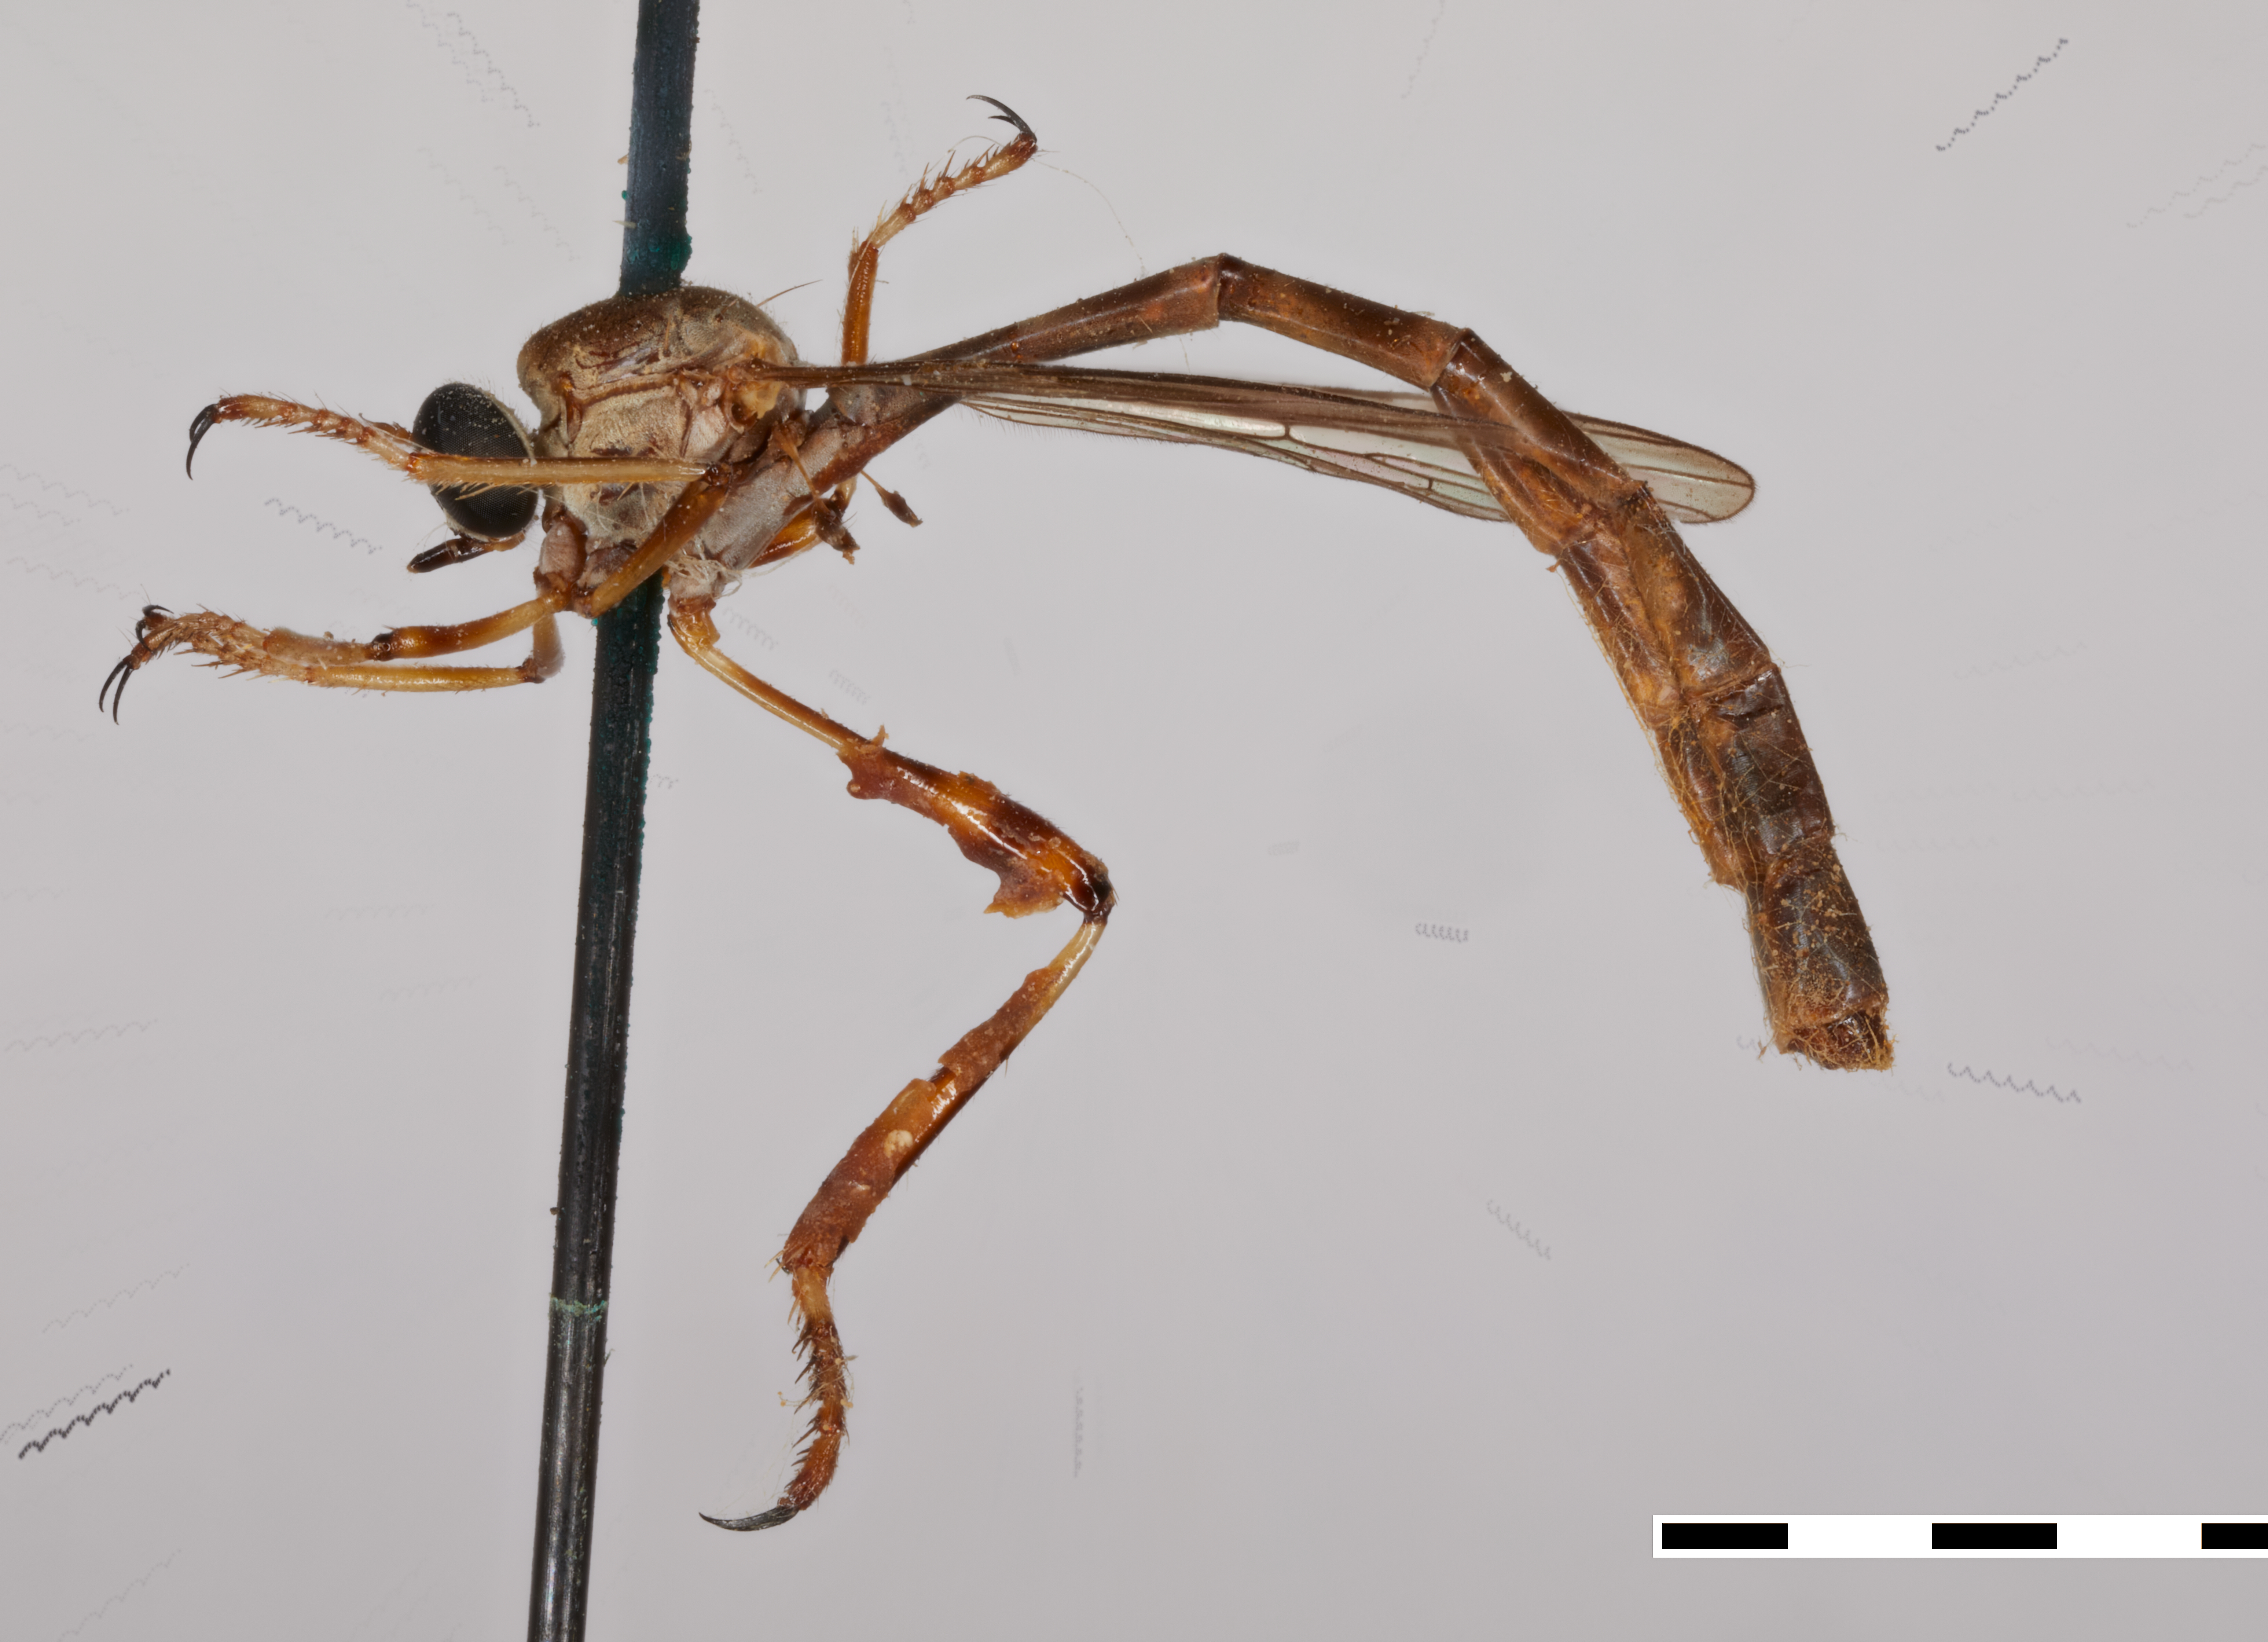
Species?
Leptogaster schaefferi
